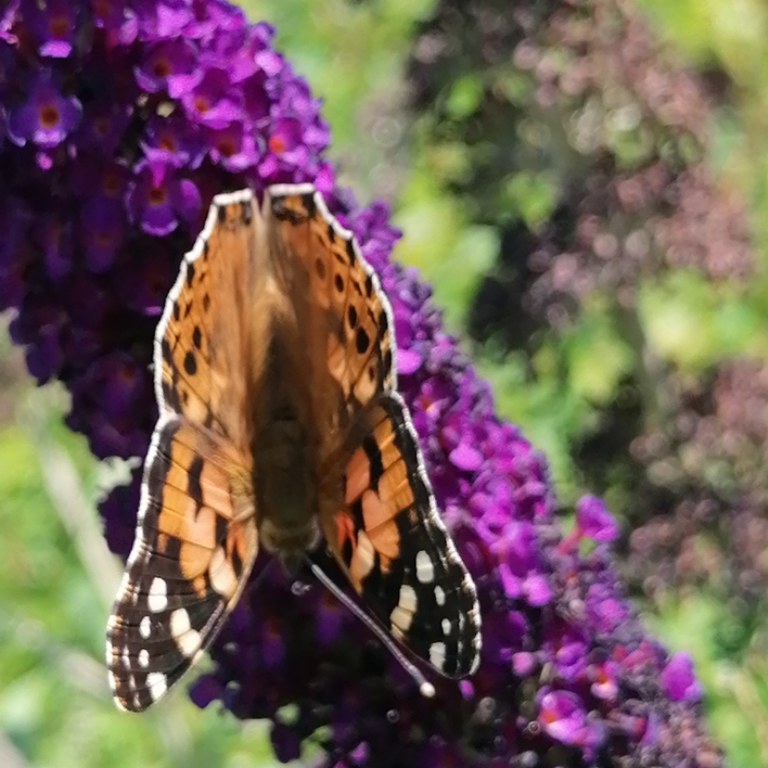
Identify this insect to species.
Vanessa cardui
